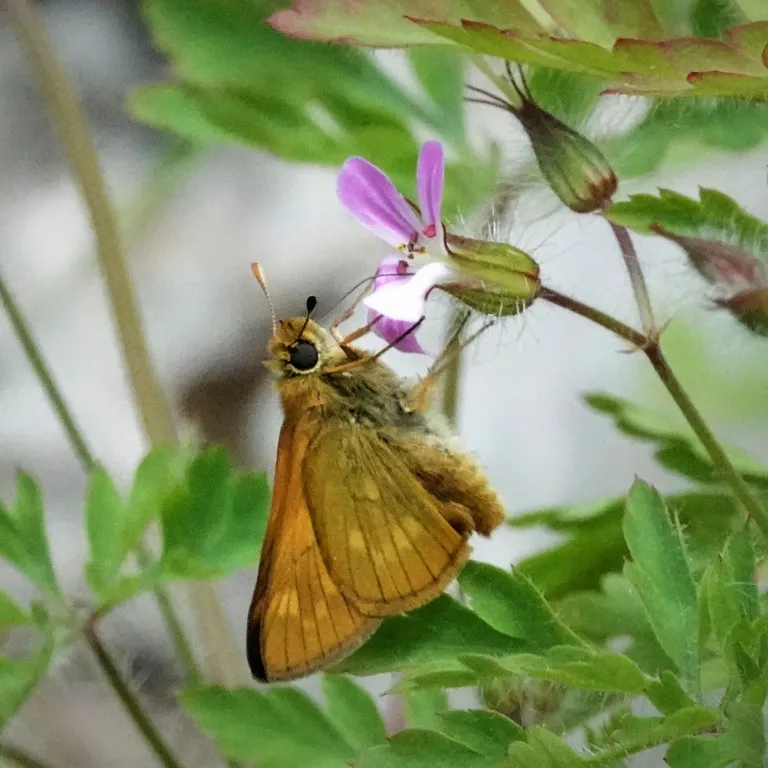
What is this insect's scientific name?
Ochlodes sylvanus (also Ochlodes venata)
